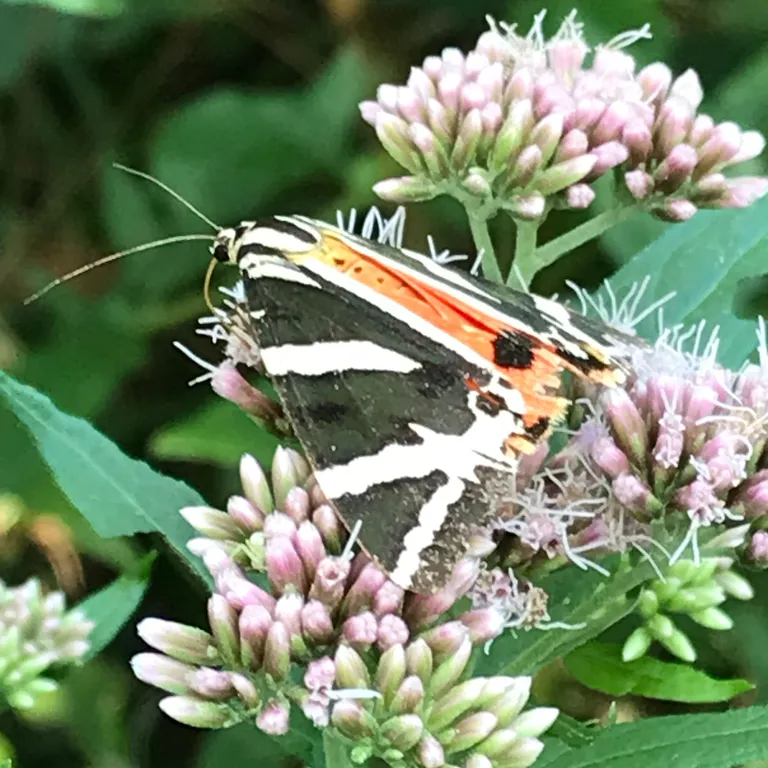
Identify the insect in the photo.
Euplagia quadripunctaria
